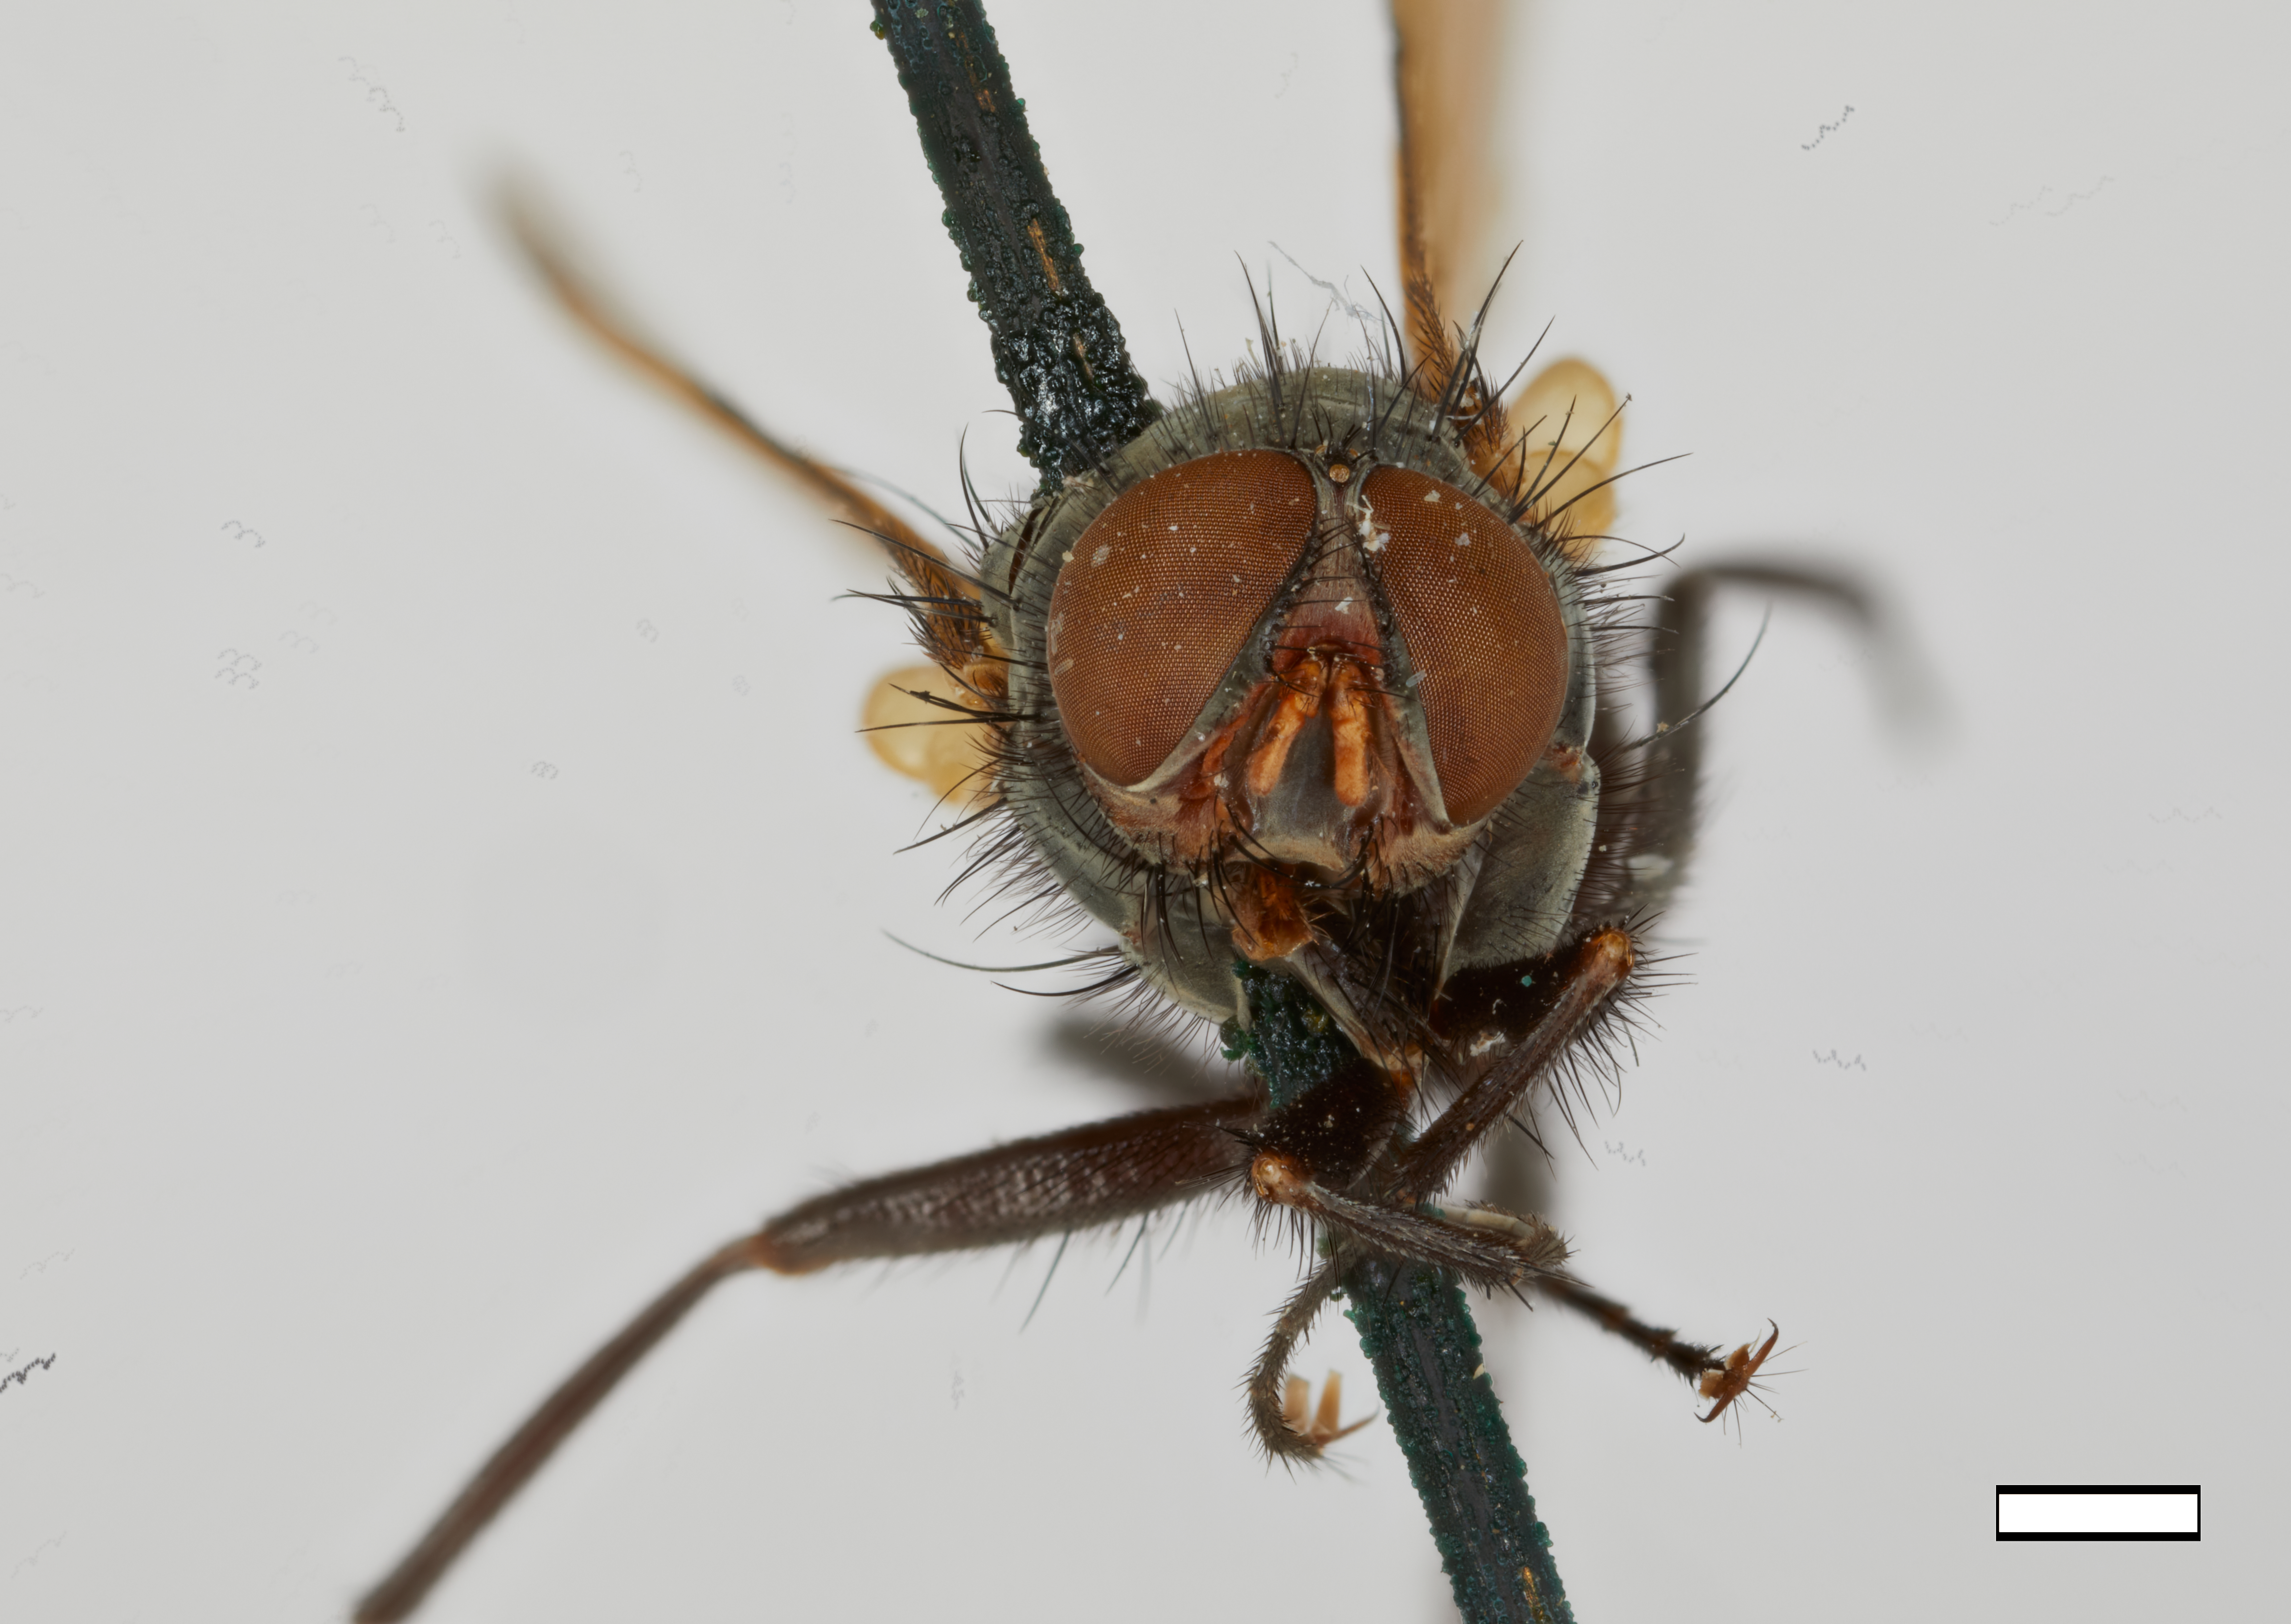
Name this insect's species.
Chaetona flavipennis (also Melanomya flavipennis)
